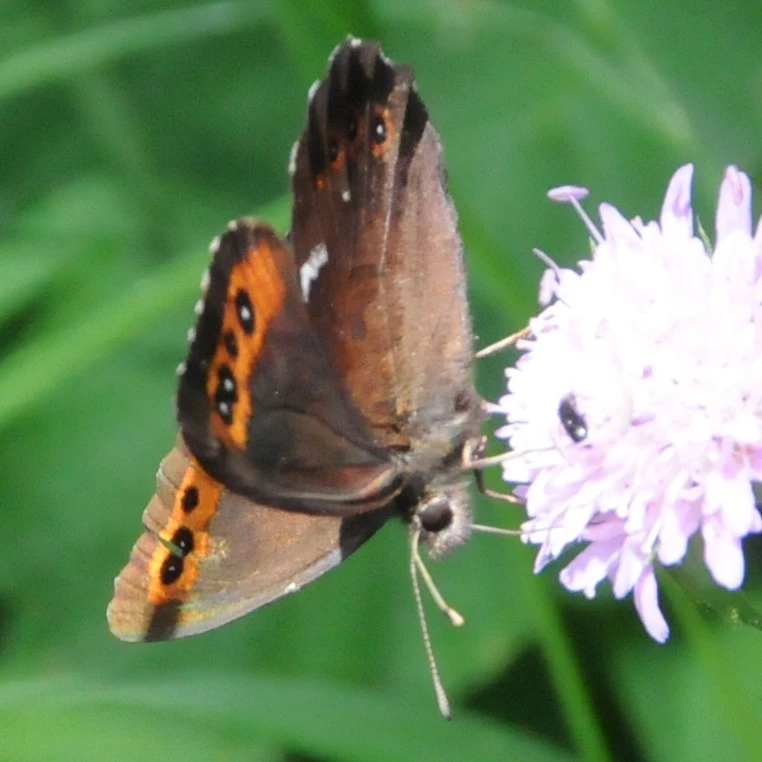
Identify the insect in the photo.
Erebia ligea
